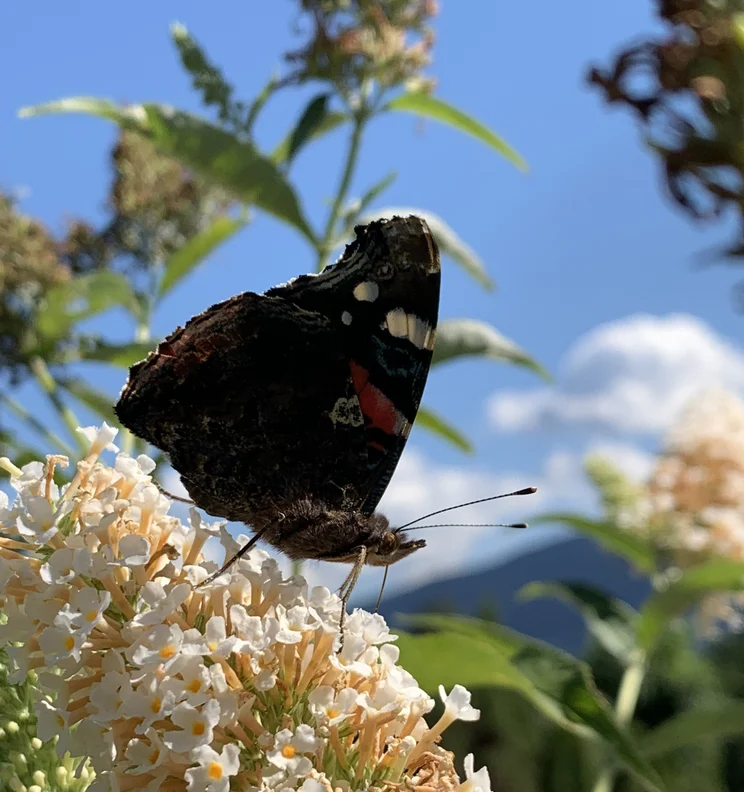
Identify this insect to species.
Vanessa atalanta
